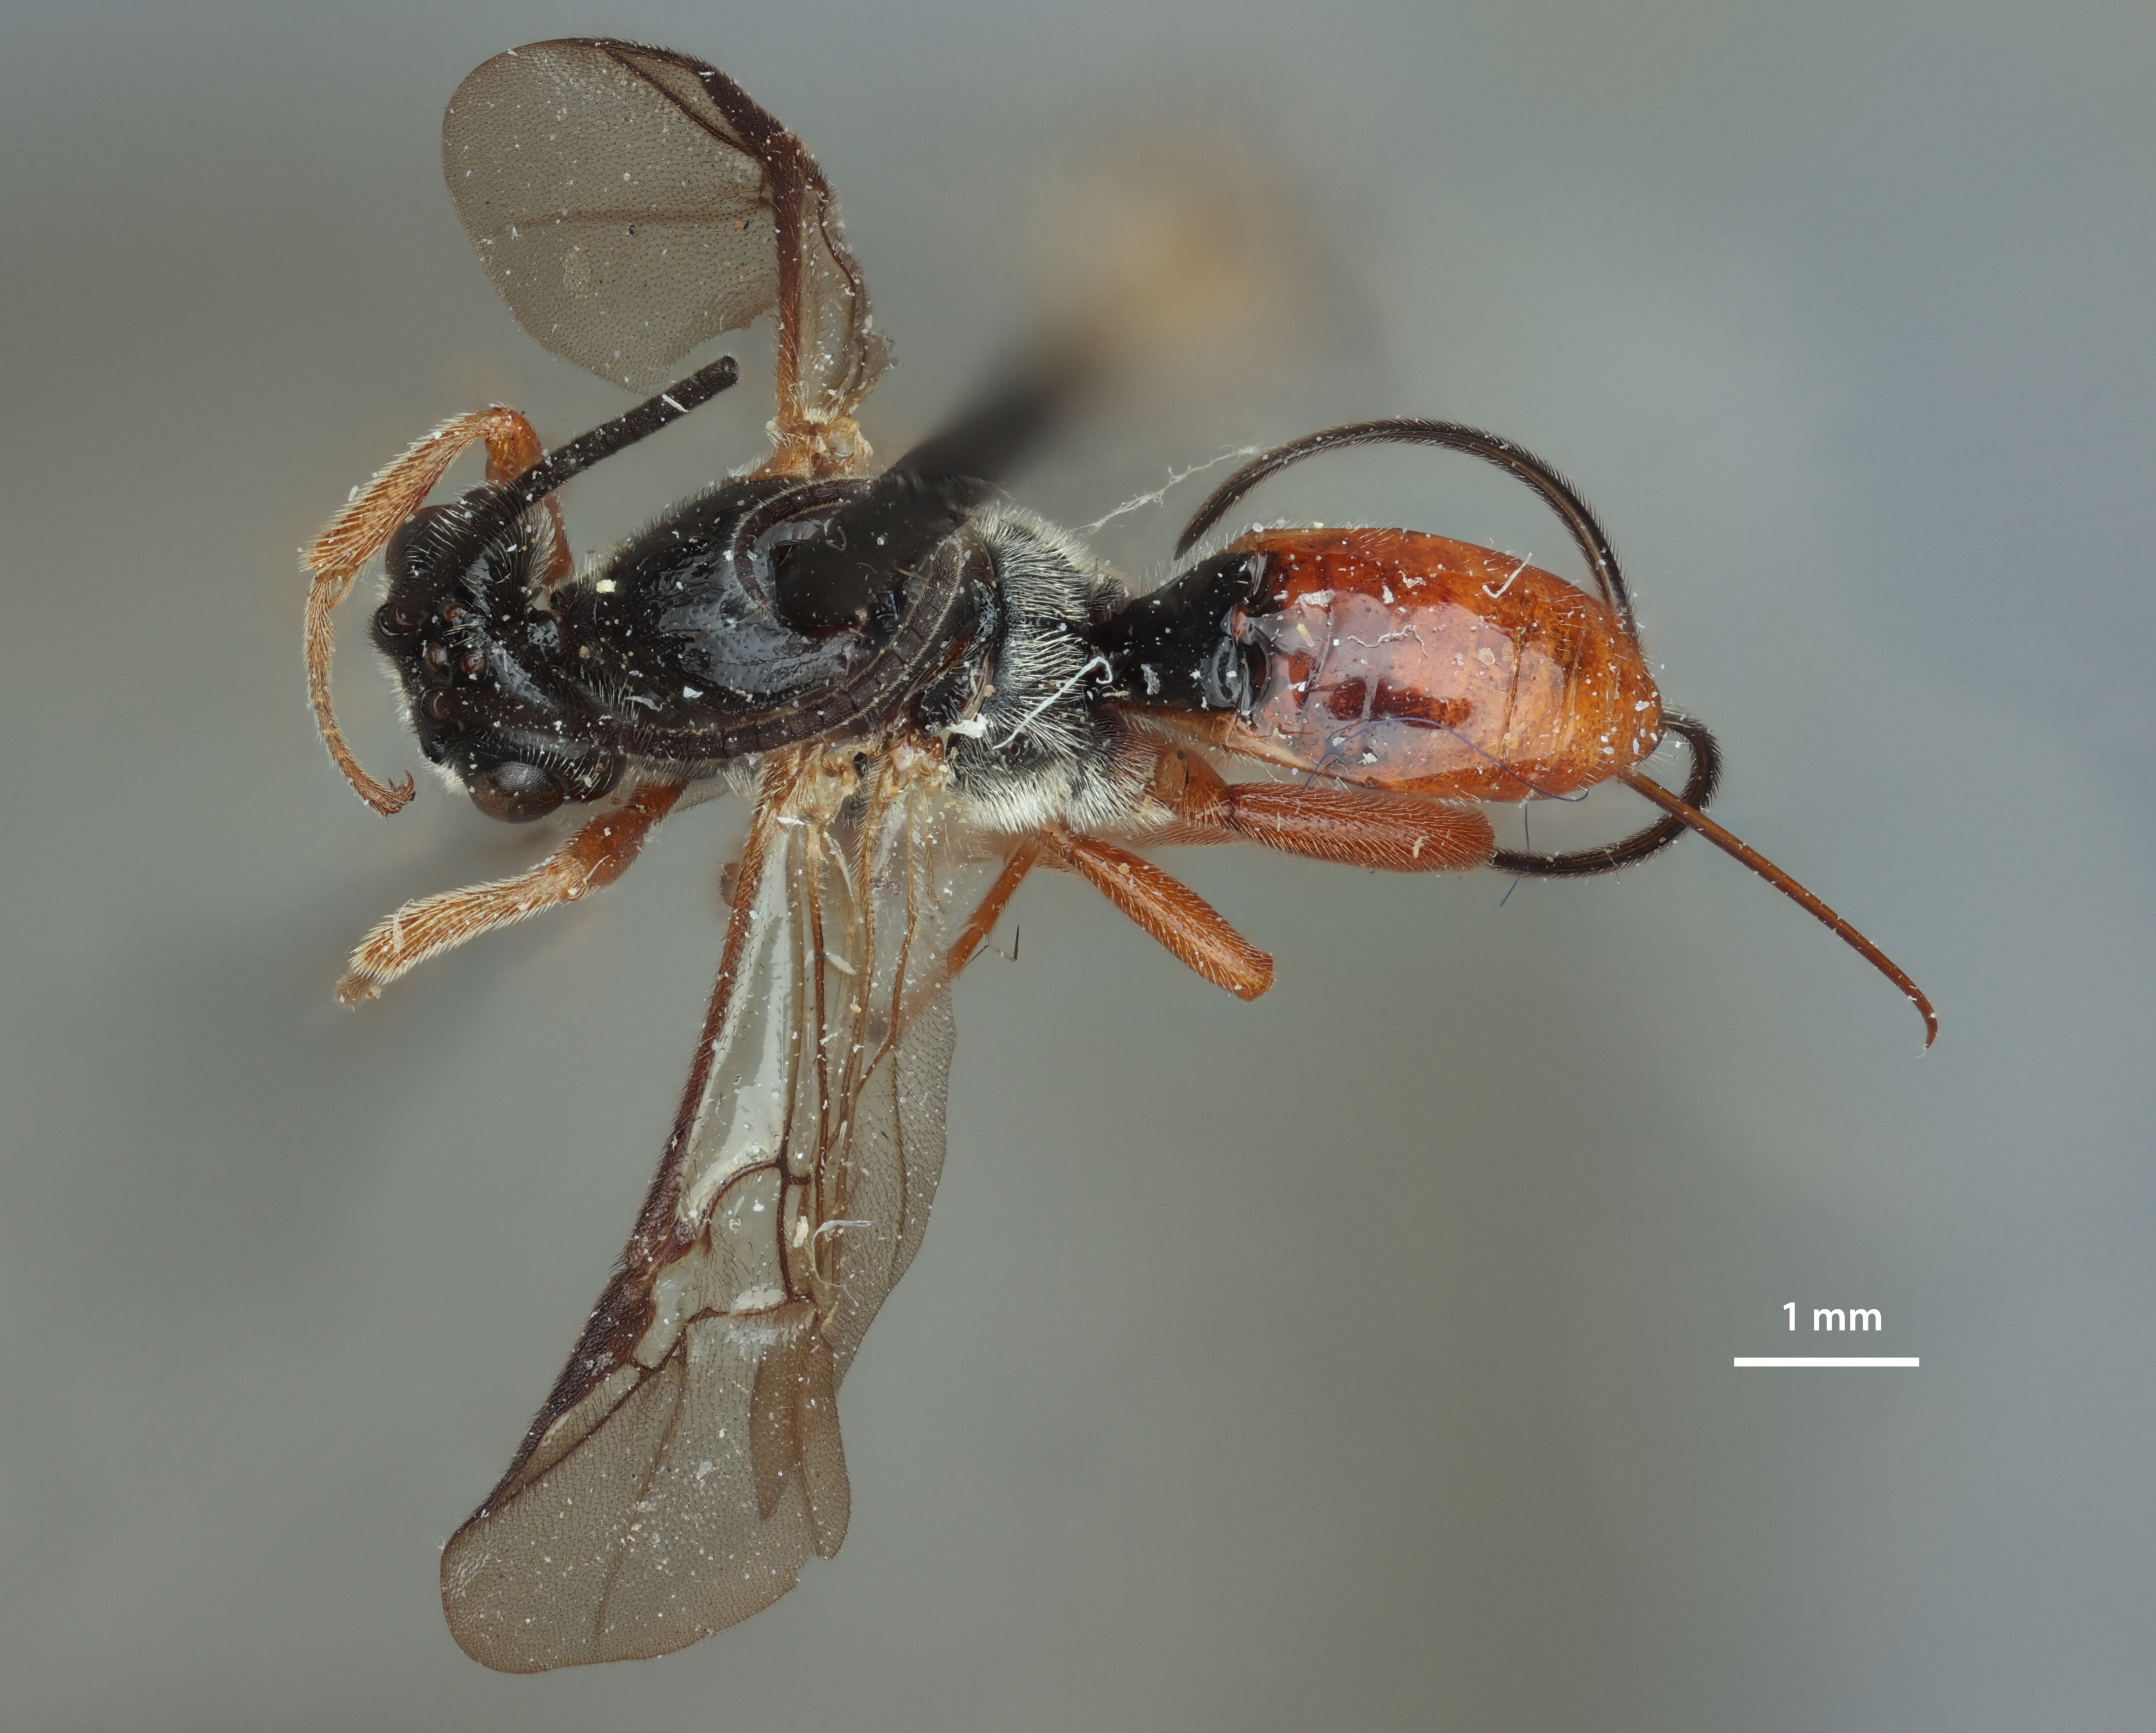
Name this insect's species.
Agathirsia campanisura
